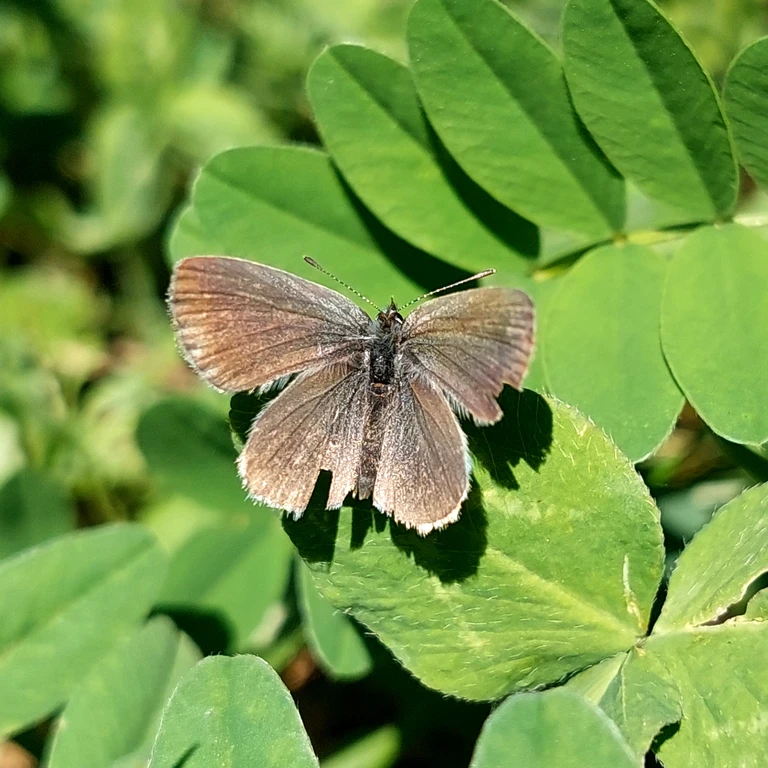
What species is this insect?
Cupido minimus
